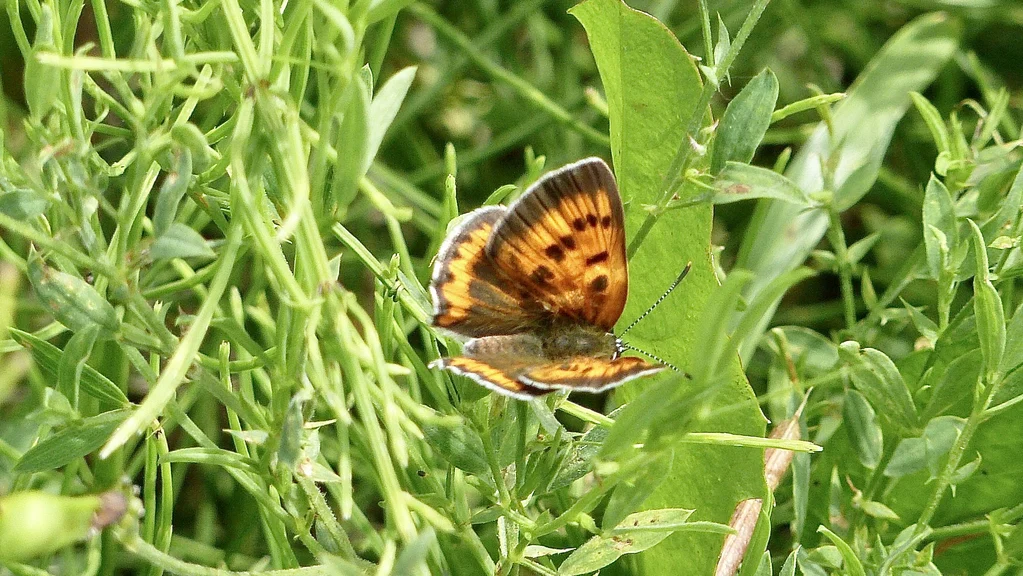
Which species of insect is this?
Lycaena phlaeas
